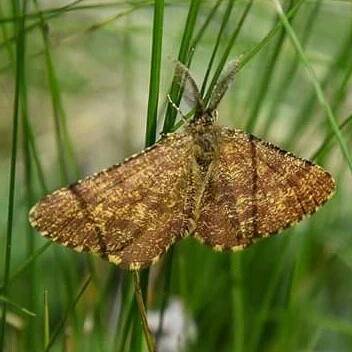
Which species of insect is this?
Ematurga atomaria
